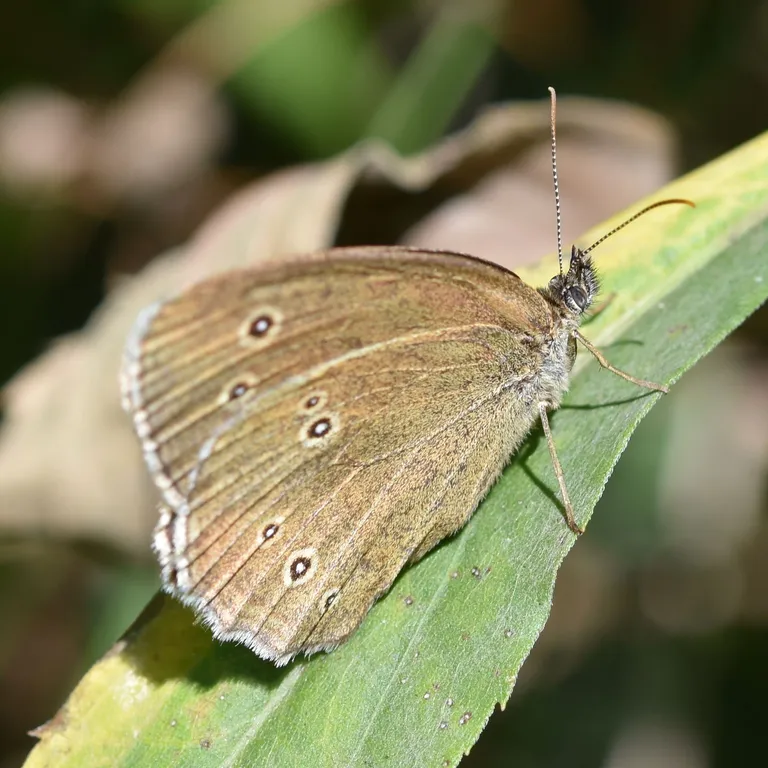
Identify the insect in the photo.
Aphantopus hyperantus
